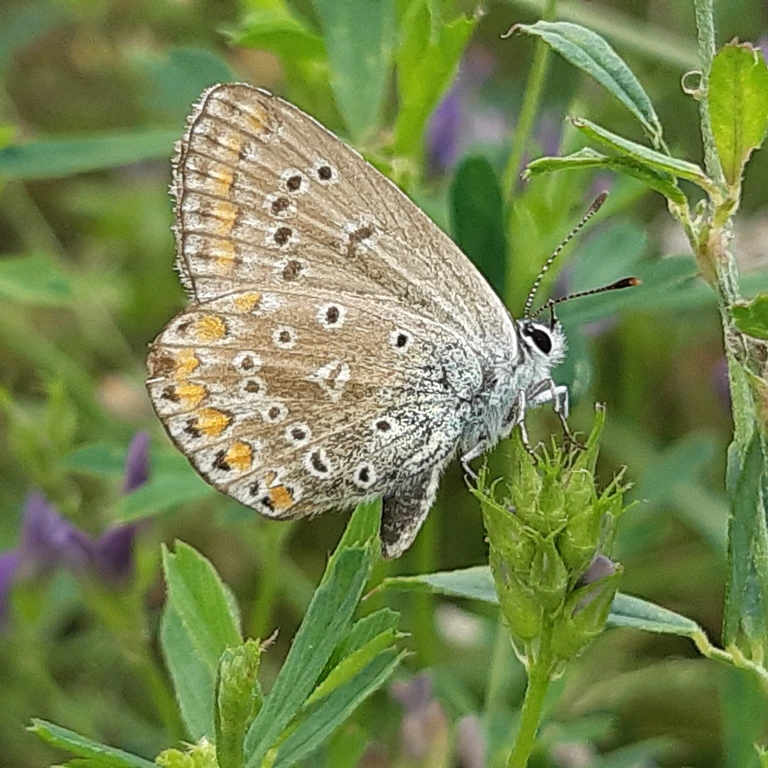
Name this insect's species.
Polyommatus icarus
